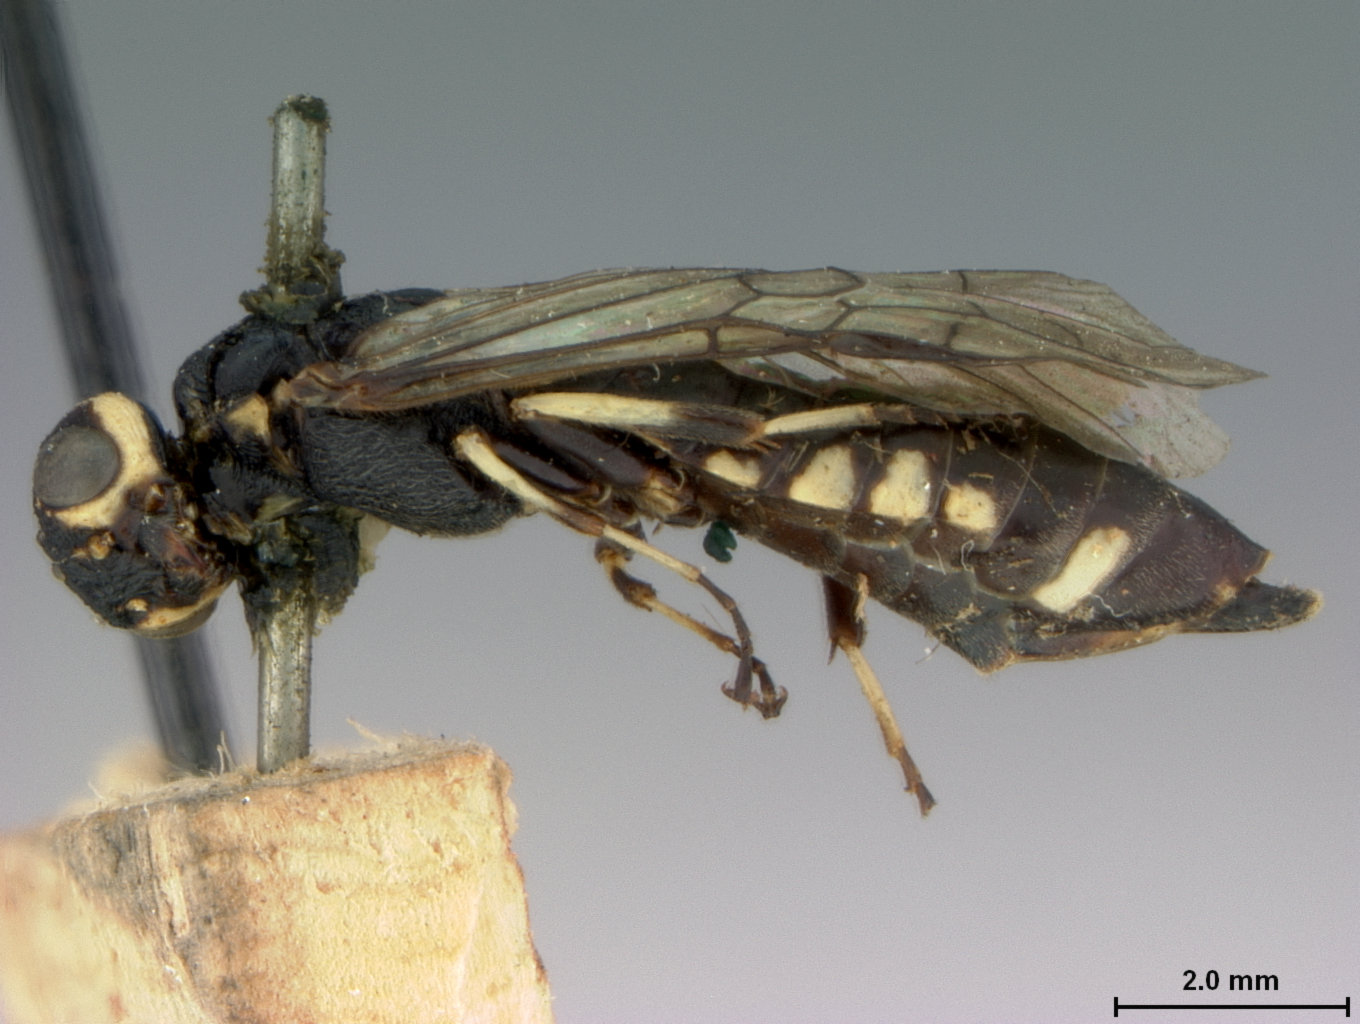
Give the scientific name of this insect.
Xiphydria tibialis
